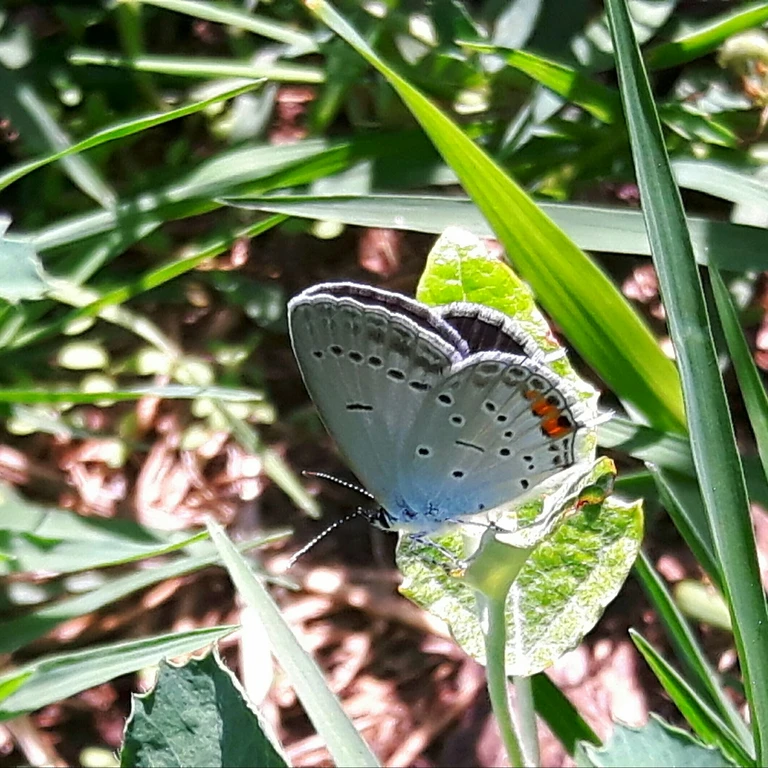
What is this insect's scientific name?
Cupido argiades (also Elkalyce argiades)
